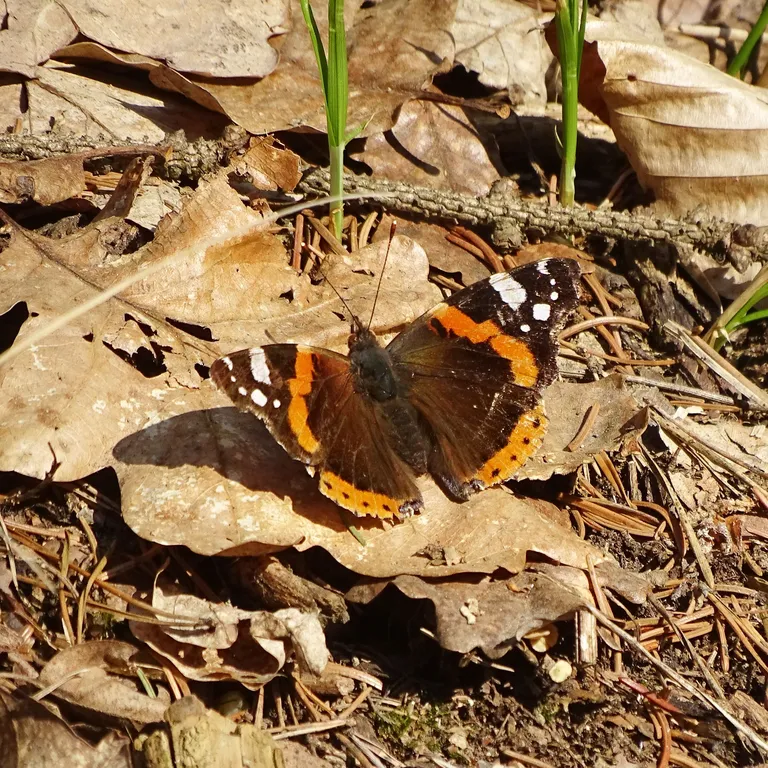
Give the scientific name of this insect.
Vanessa atalanta
